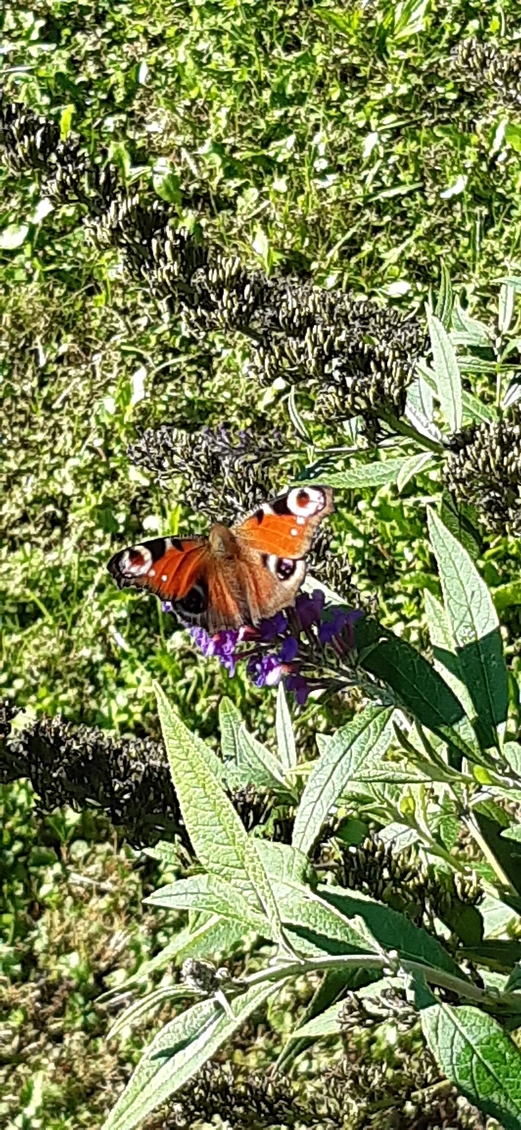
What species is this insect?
Aglais io
